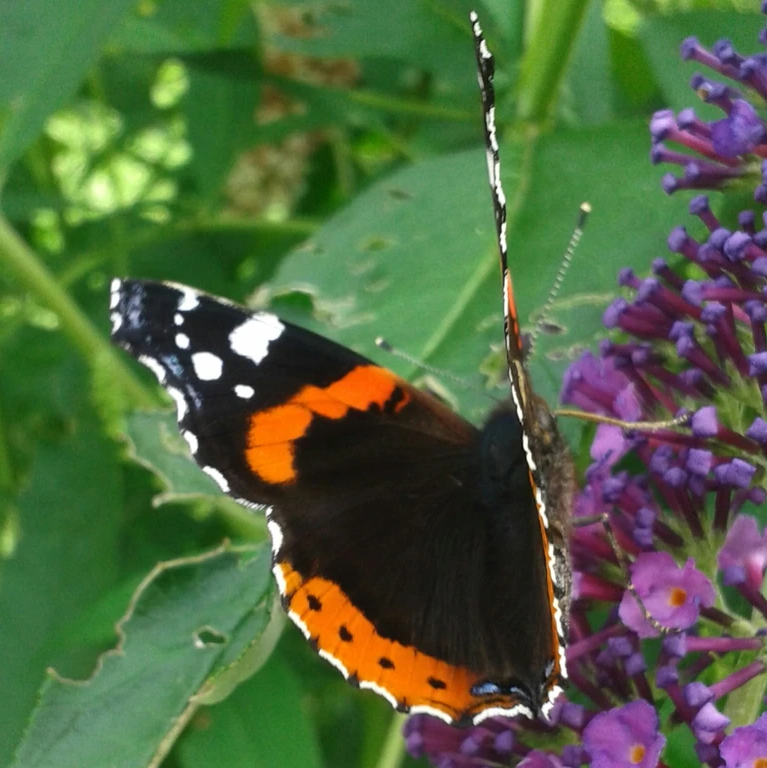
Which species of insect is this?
Vanessa atalanta
